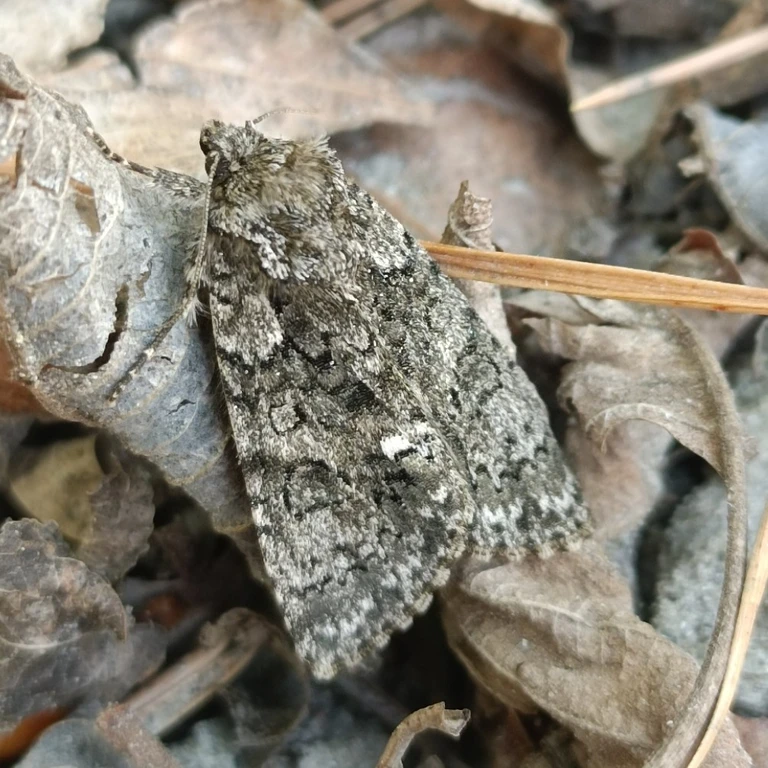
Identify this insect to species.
Acronicta rumicis
